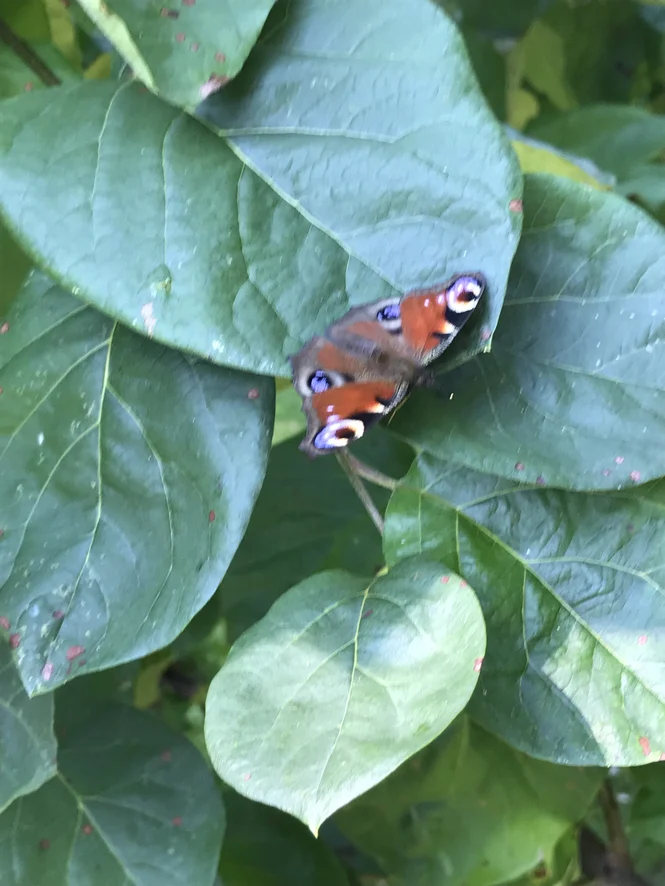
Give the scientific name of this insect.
Aglais io
